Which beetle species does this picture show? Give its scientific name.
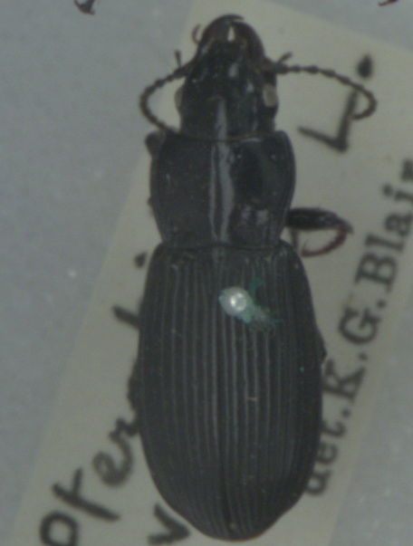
Pterostichus melanarius
